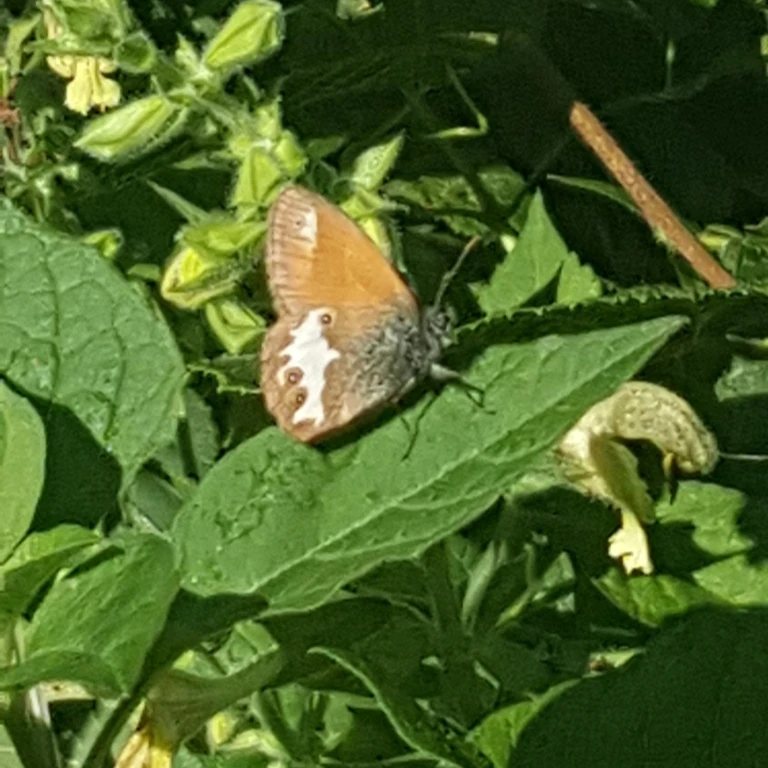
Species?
Coenonympha arcania
